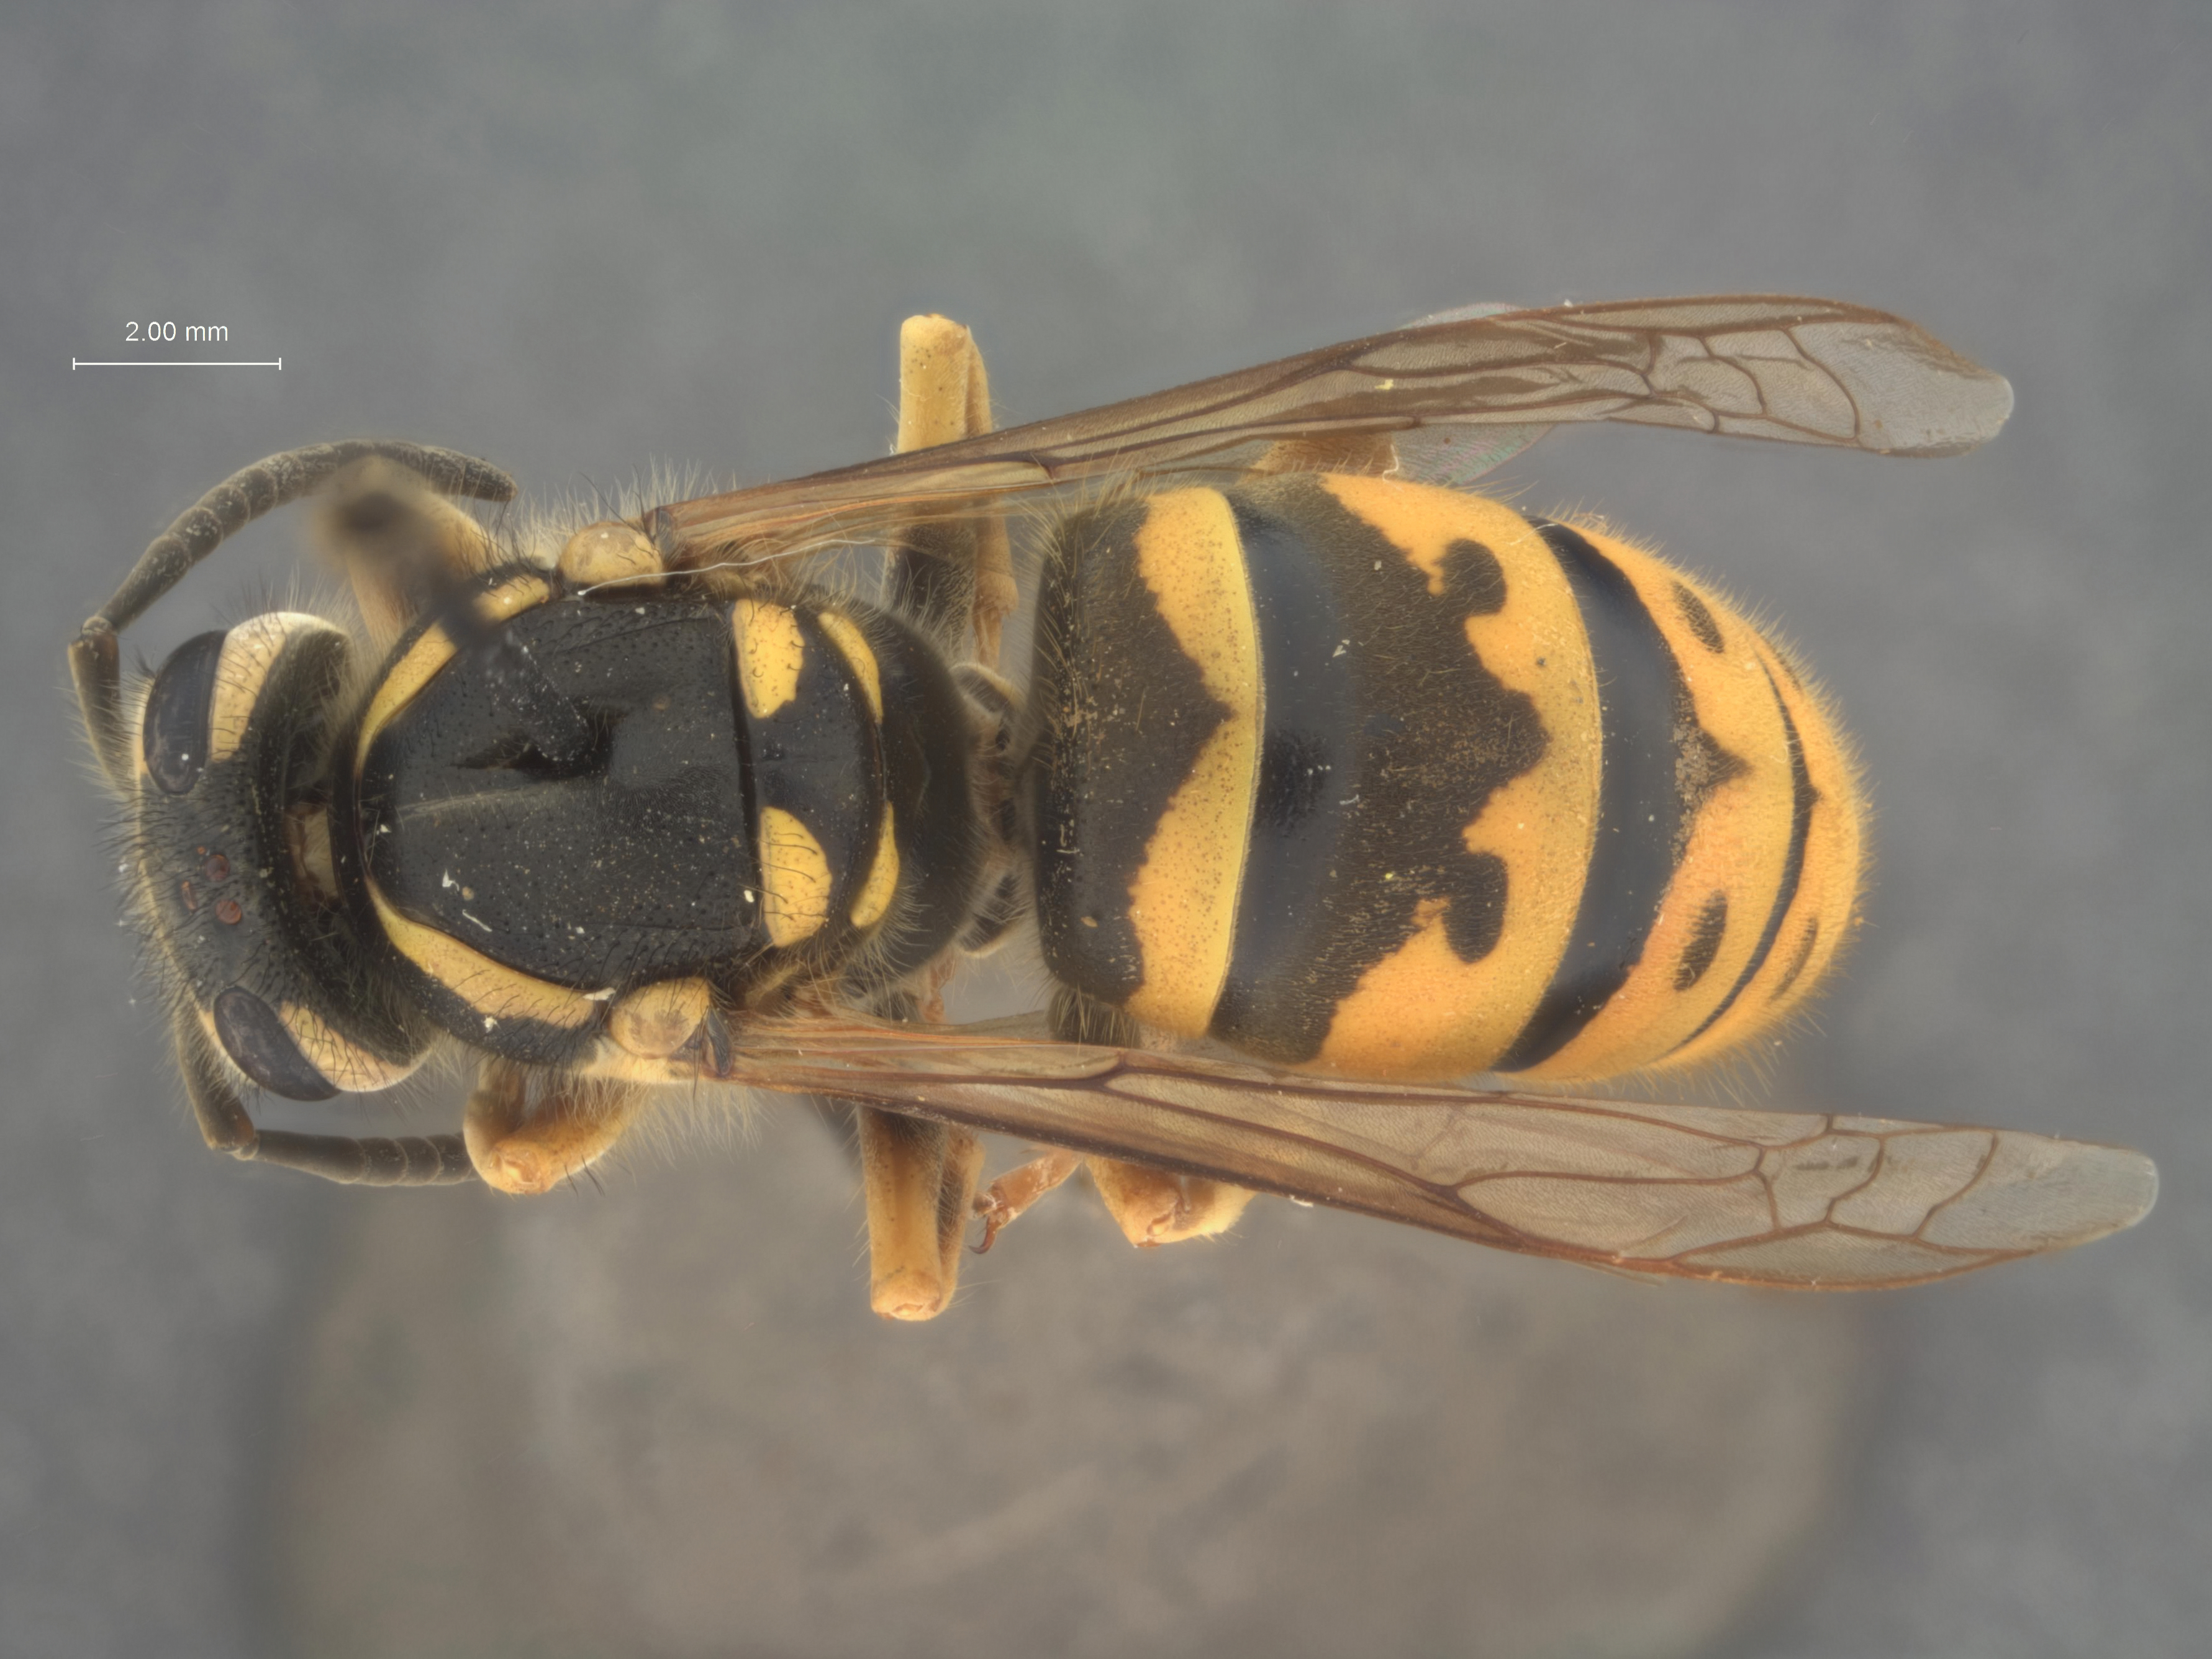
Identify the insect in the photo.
Vespula flavopilosa
